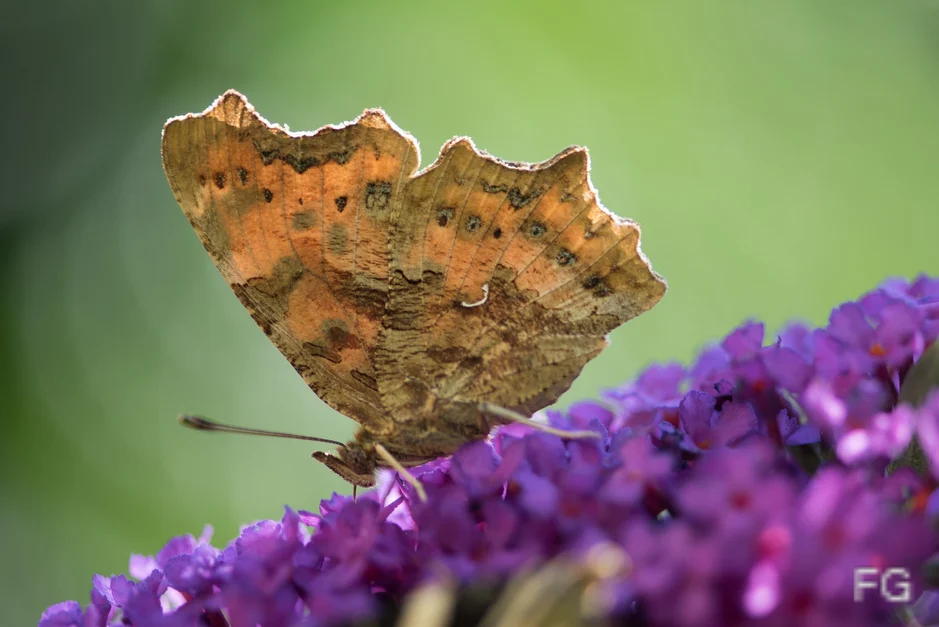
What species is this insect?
Polygonia c-album
